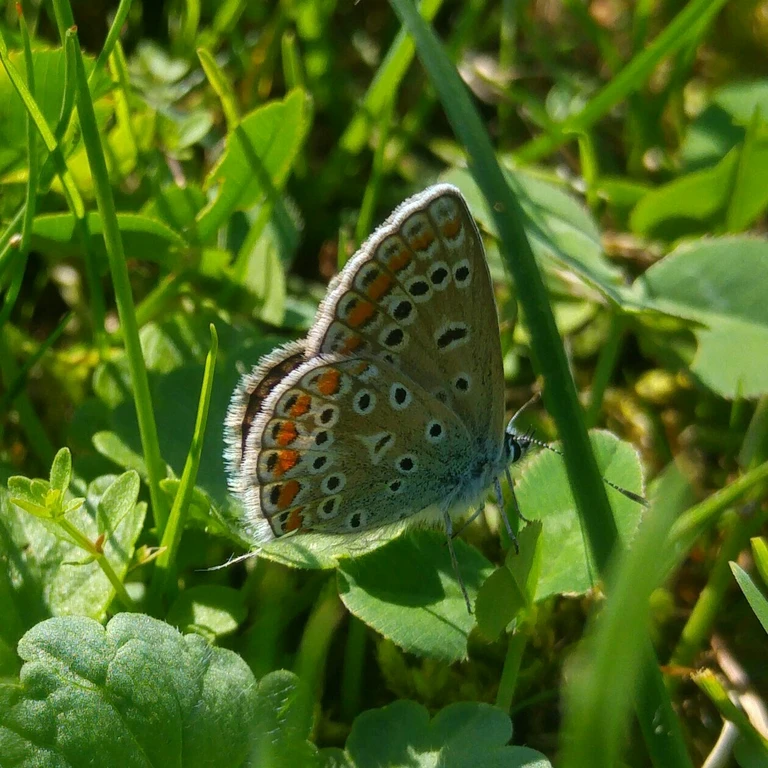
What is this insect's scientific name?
Polyommatus icarus
